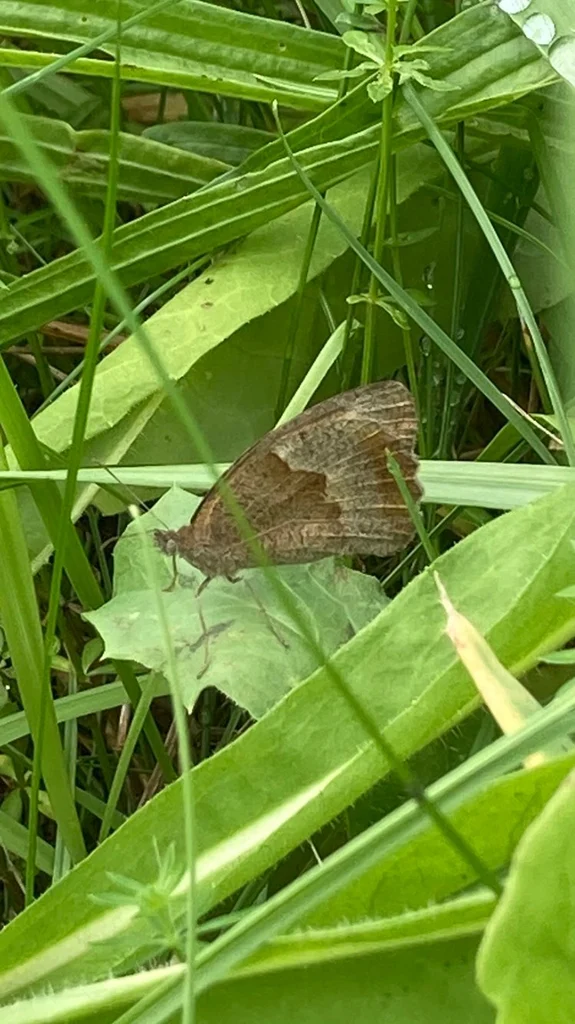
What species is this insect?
Maniola jurtina
